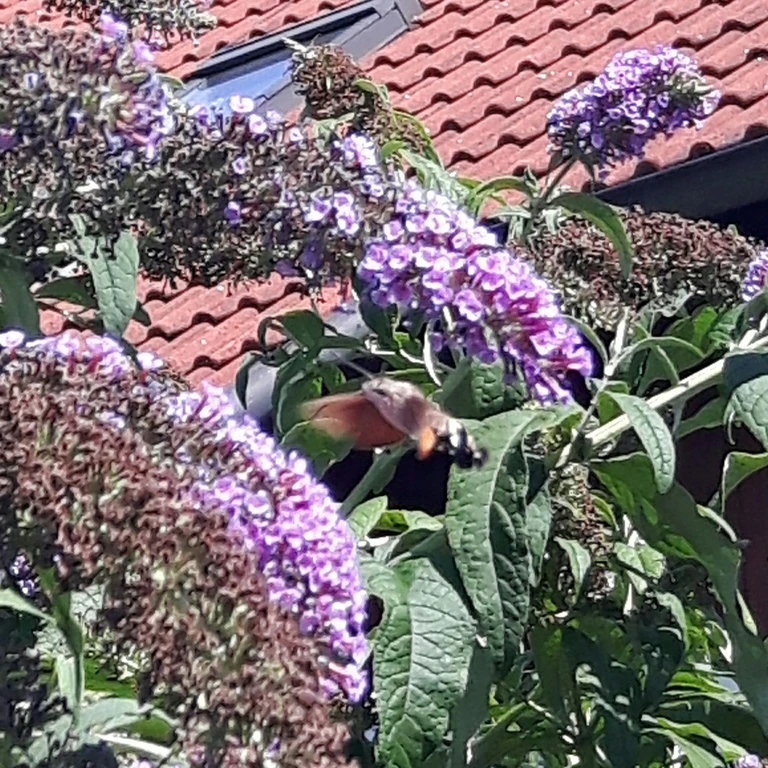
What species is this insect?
Macroglossum stellatarum
